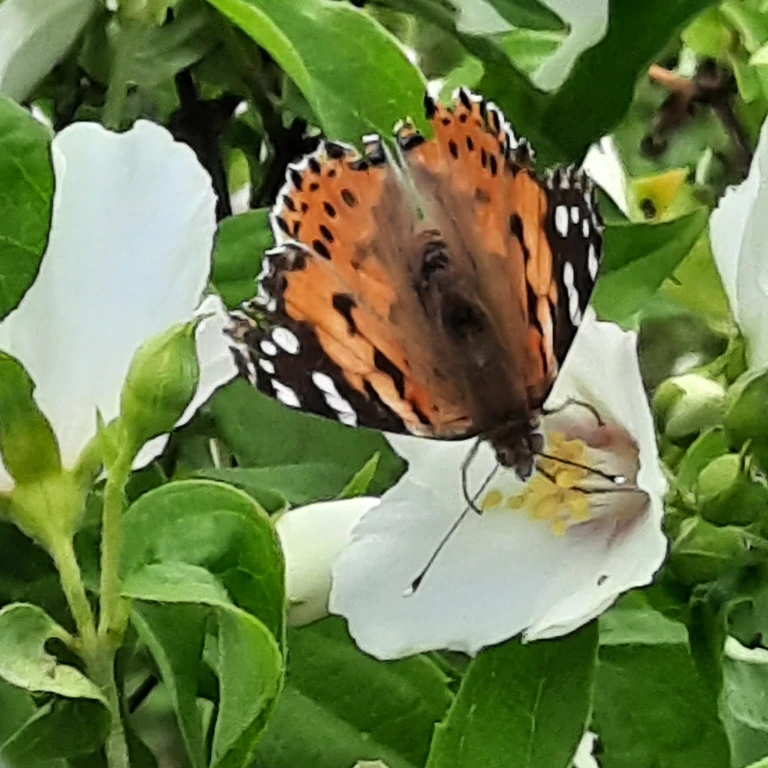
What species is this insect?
Vanessa cardui
